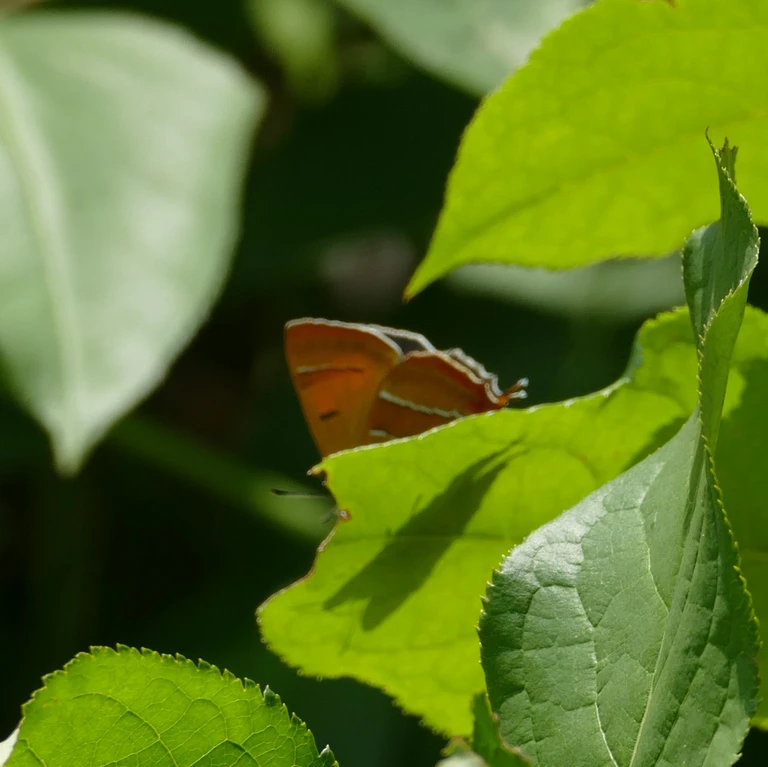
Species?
Thecla betulae
